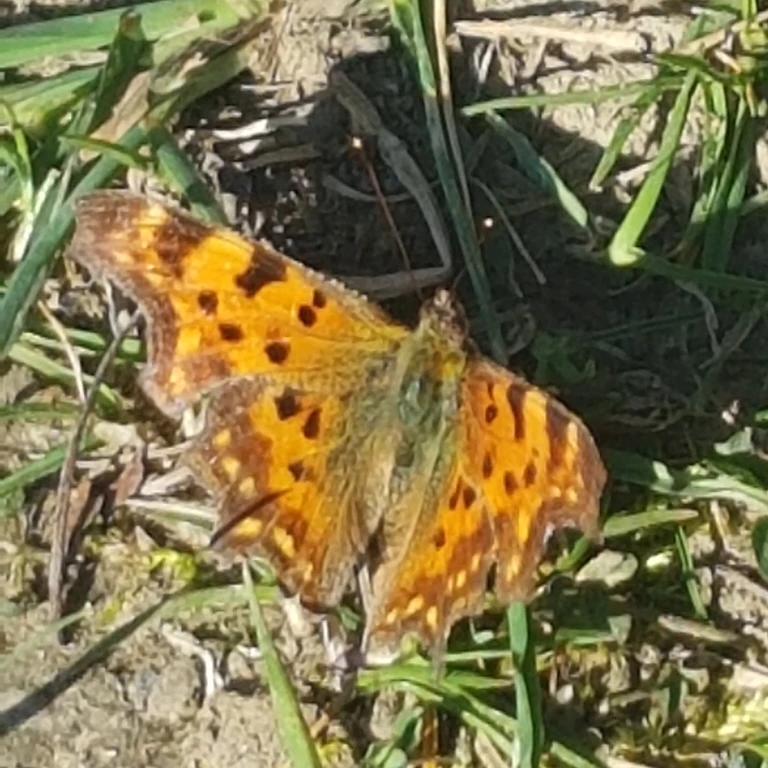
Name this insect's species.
Polygonia c-album
